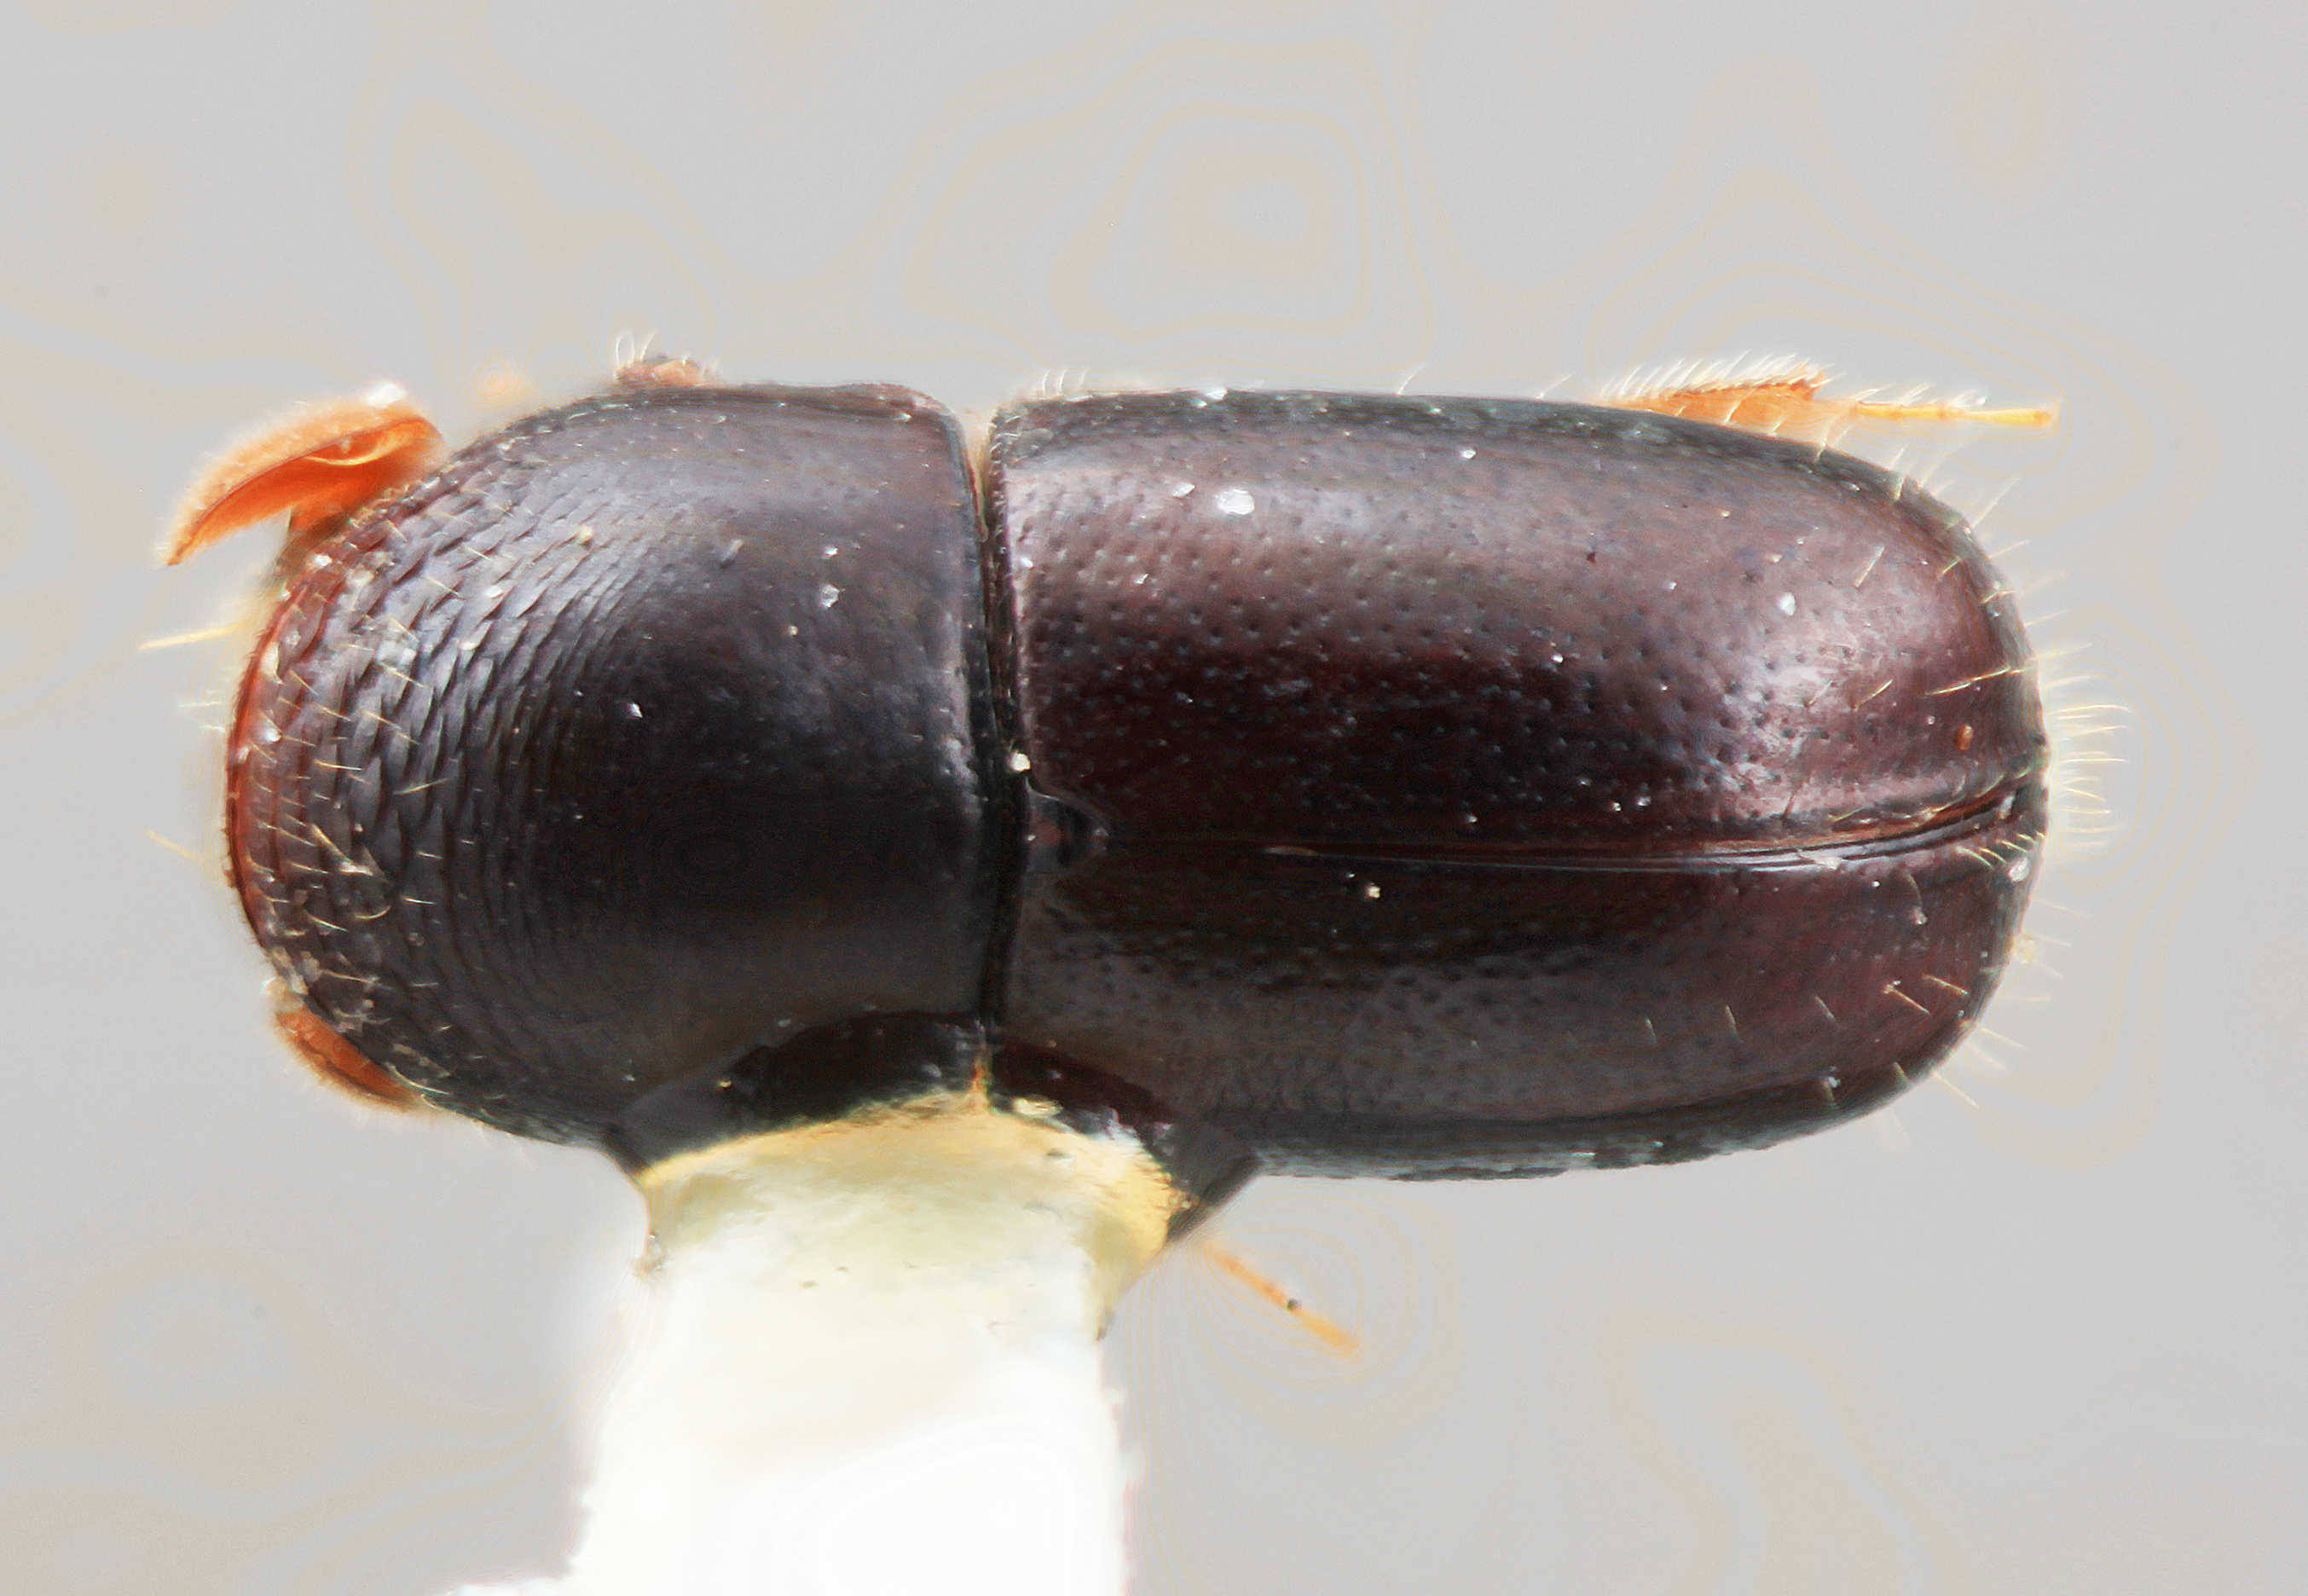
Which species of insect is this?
Corthylus strigilis
